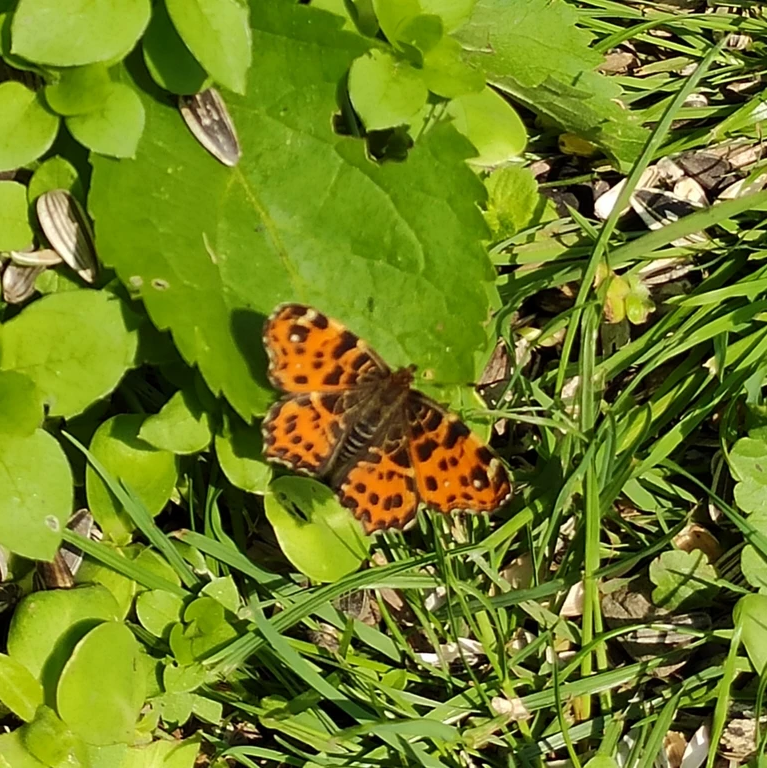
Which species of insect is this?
Araschnia levana
